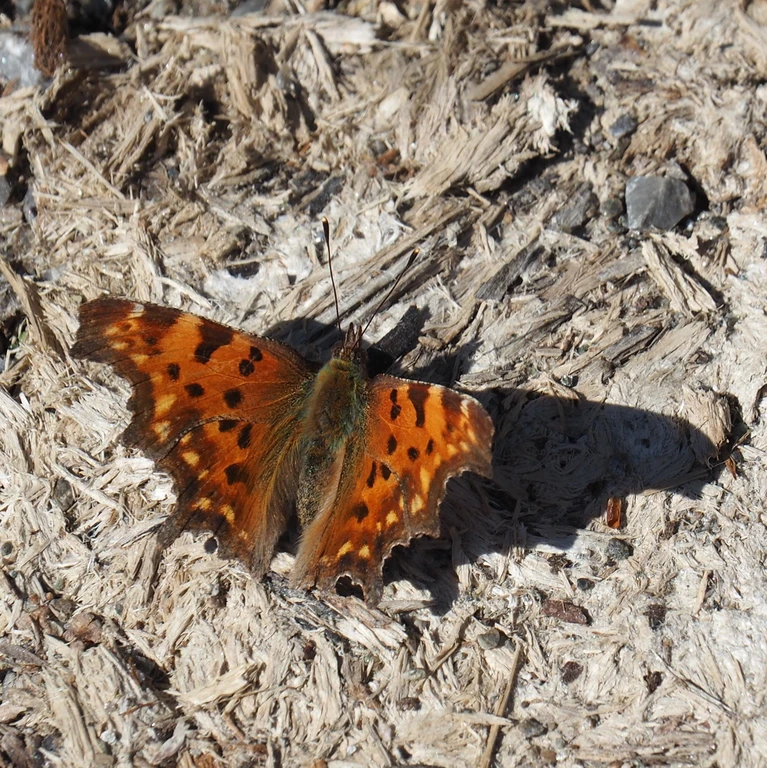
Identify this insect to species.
Polygonia c-album
